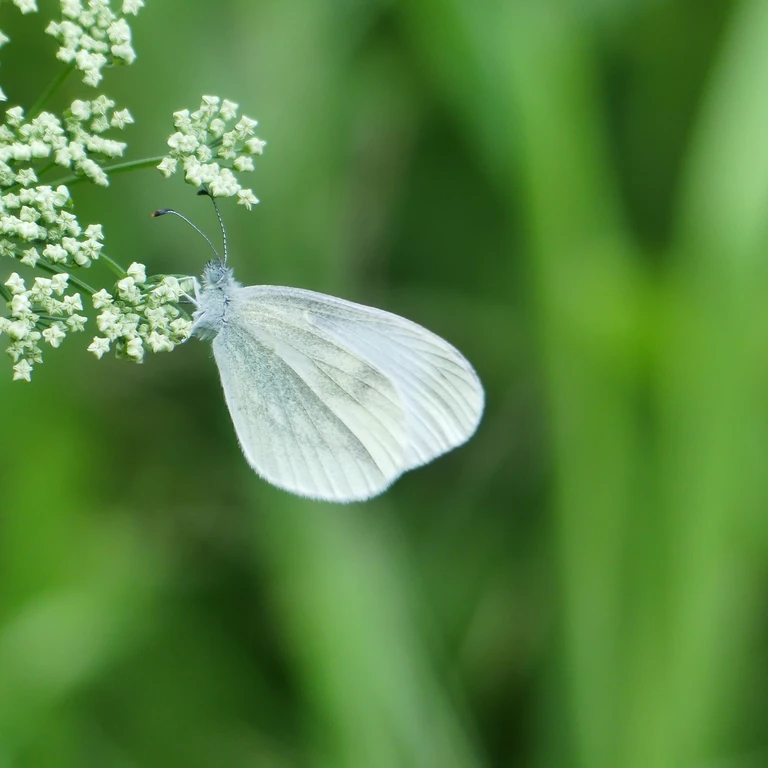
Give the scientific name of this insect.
Leptidea sinapis/juvernica
